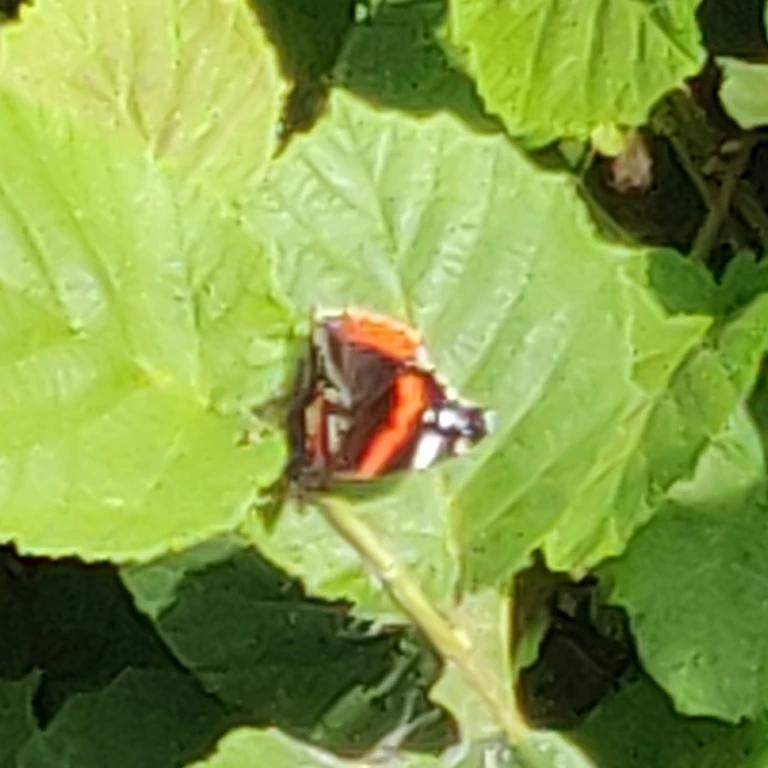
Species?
Vanessa atalanta
